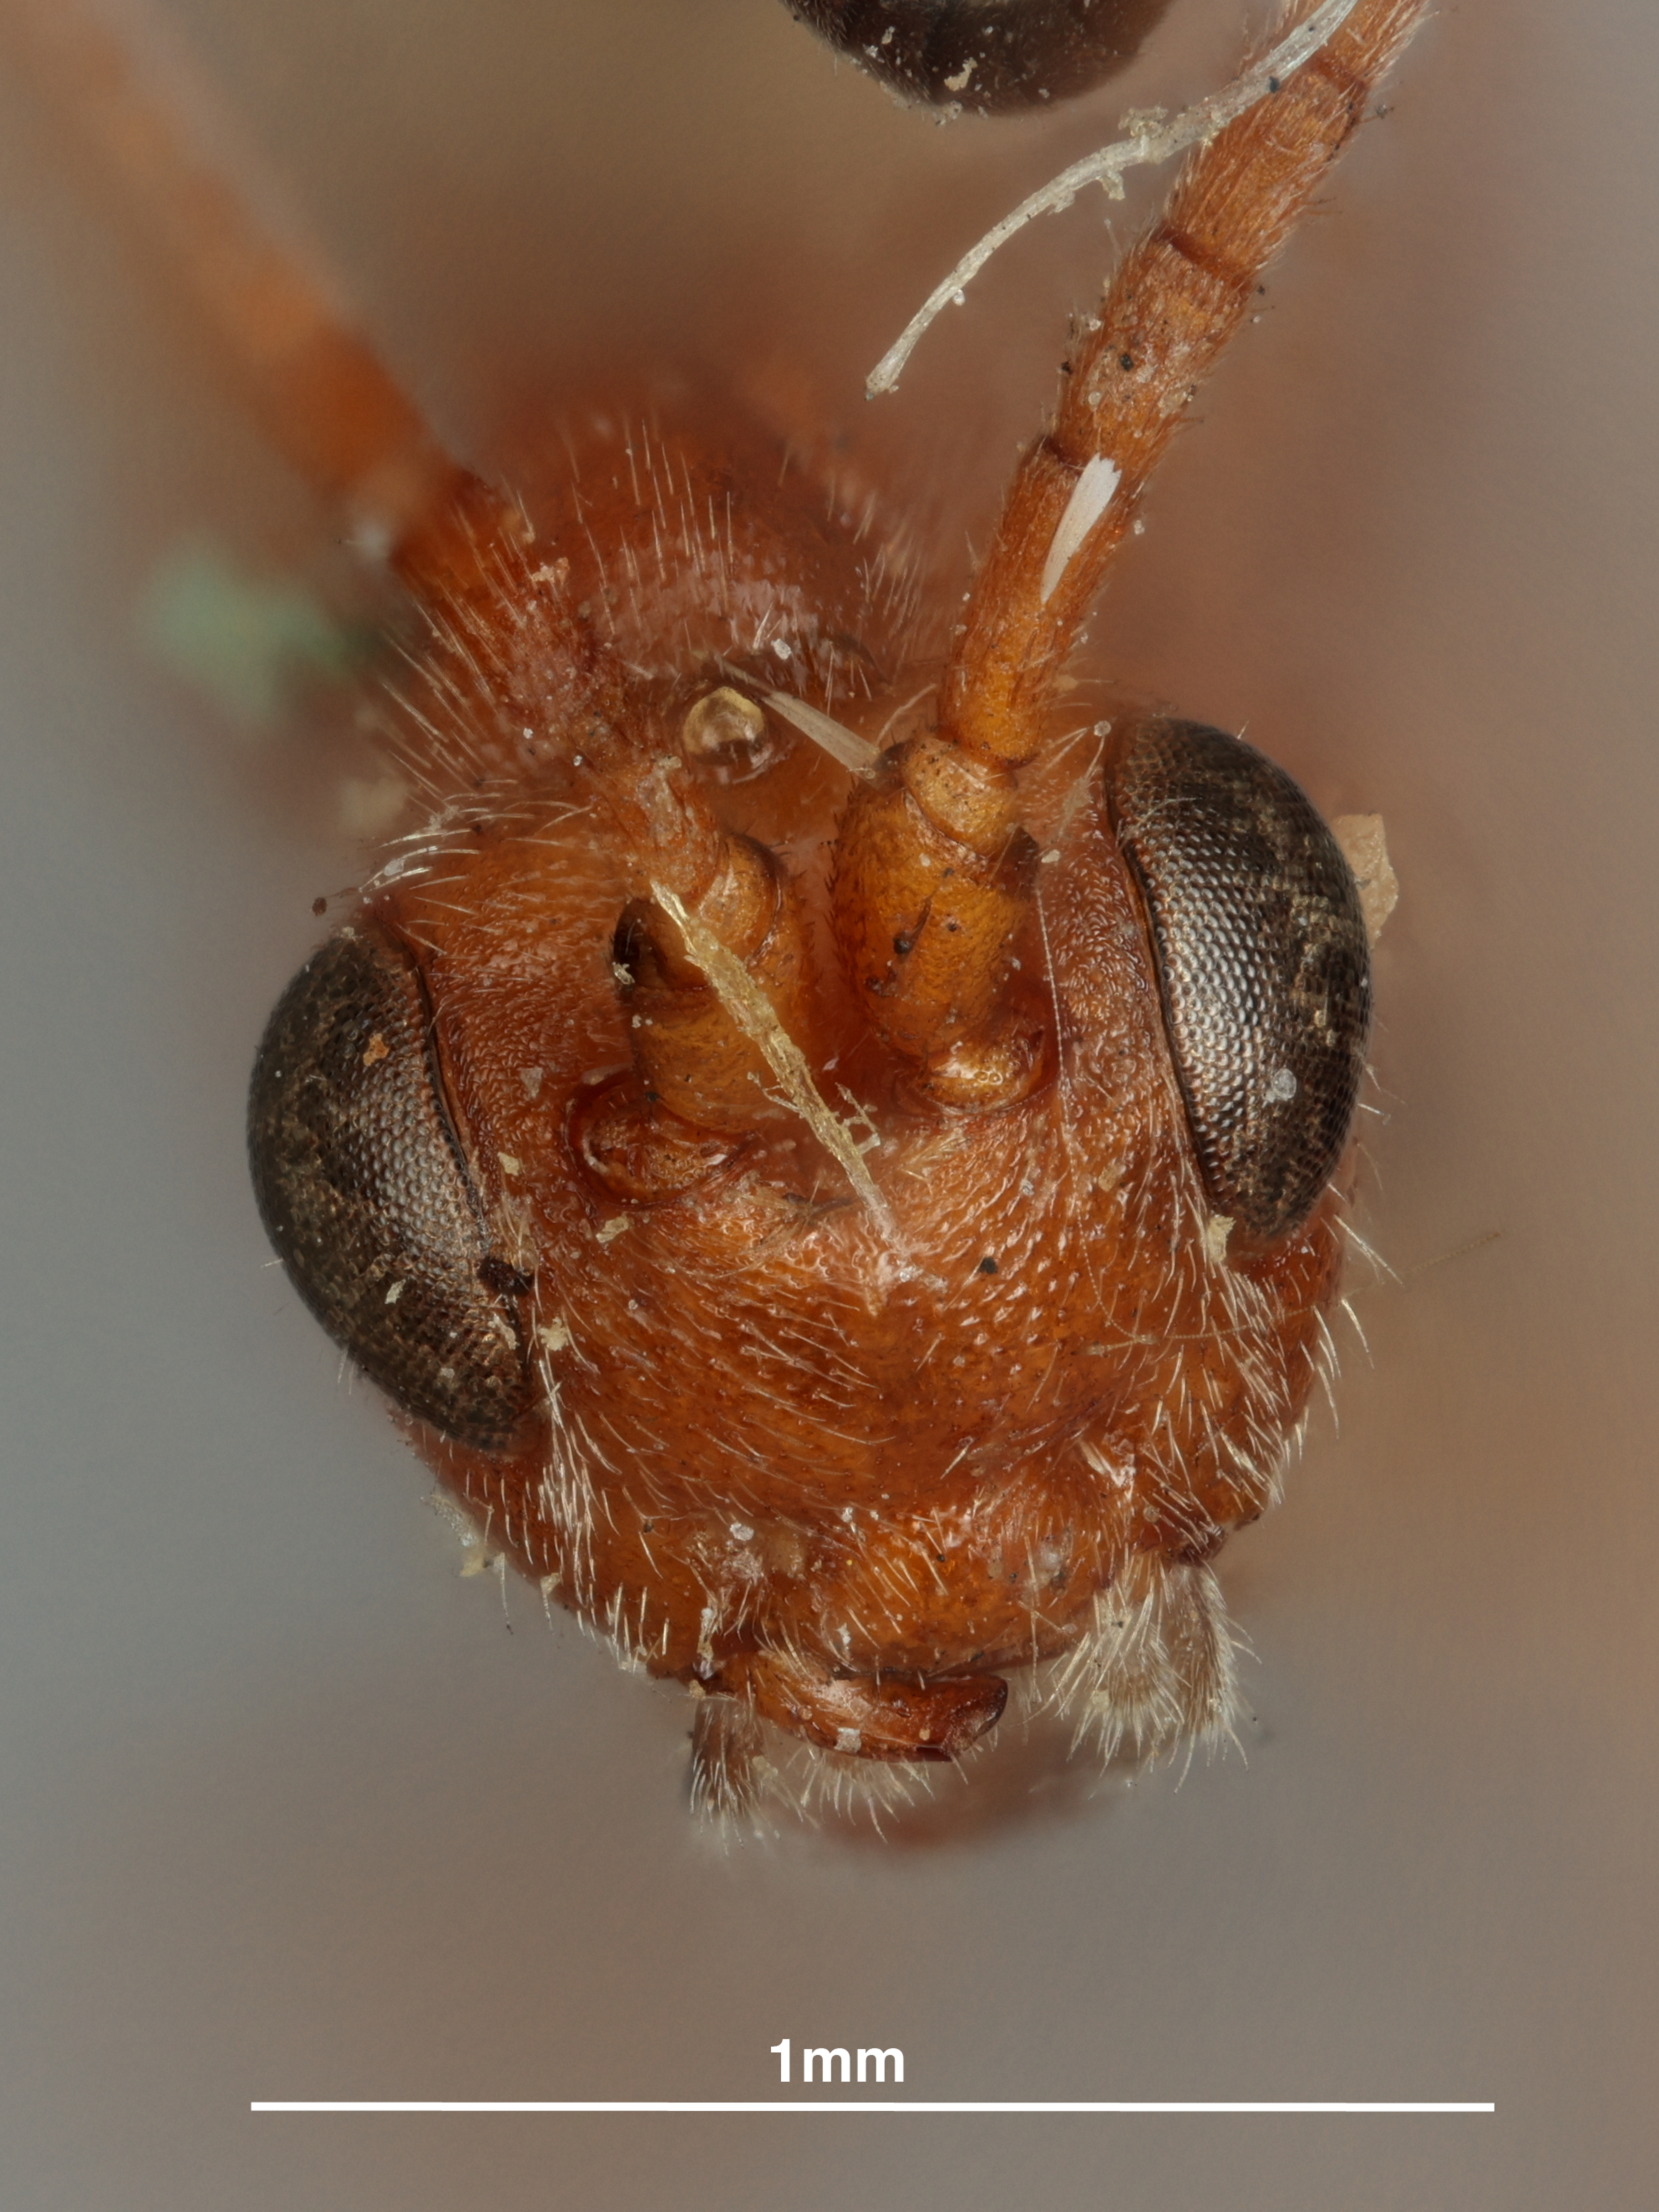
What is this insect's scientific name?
Orgilus coloradensis
